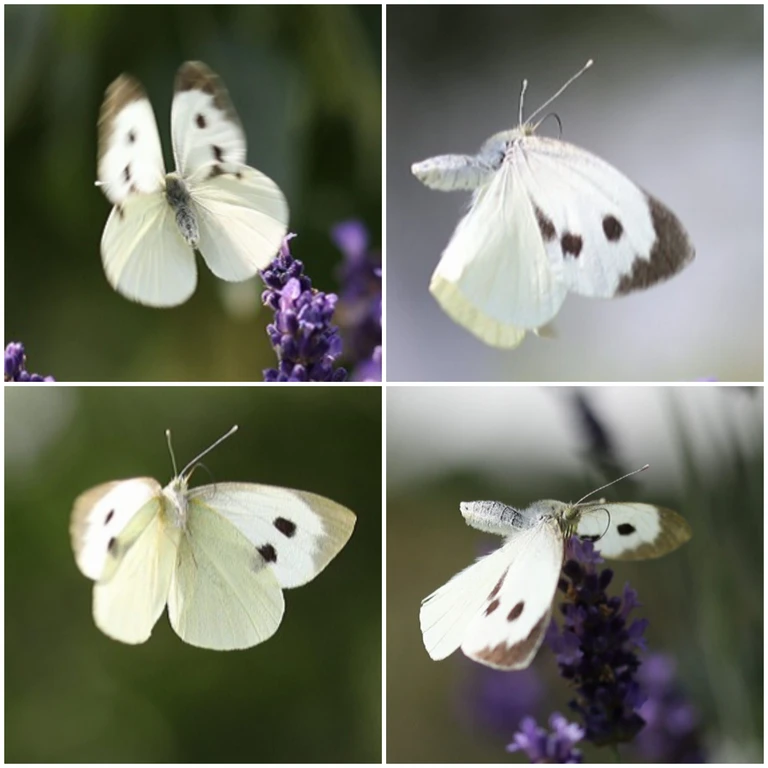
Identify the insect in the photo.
Pieris brassicae
